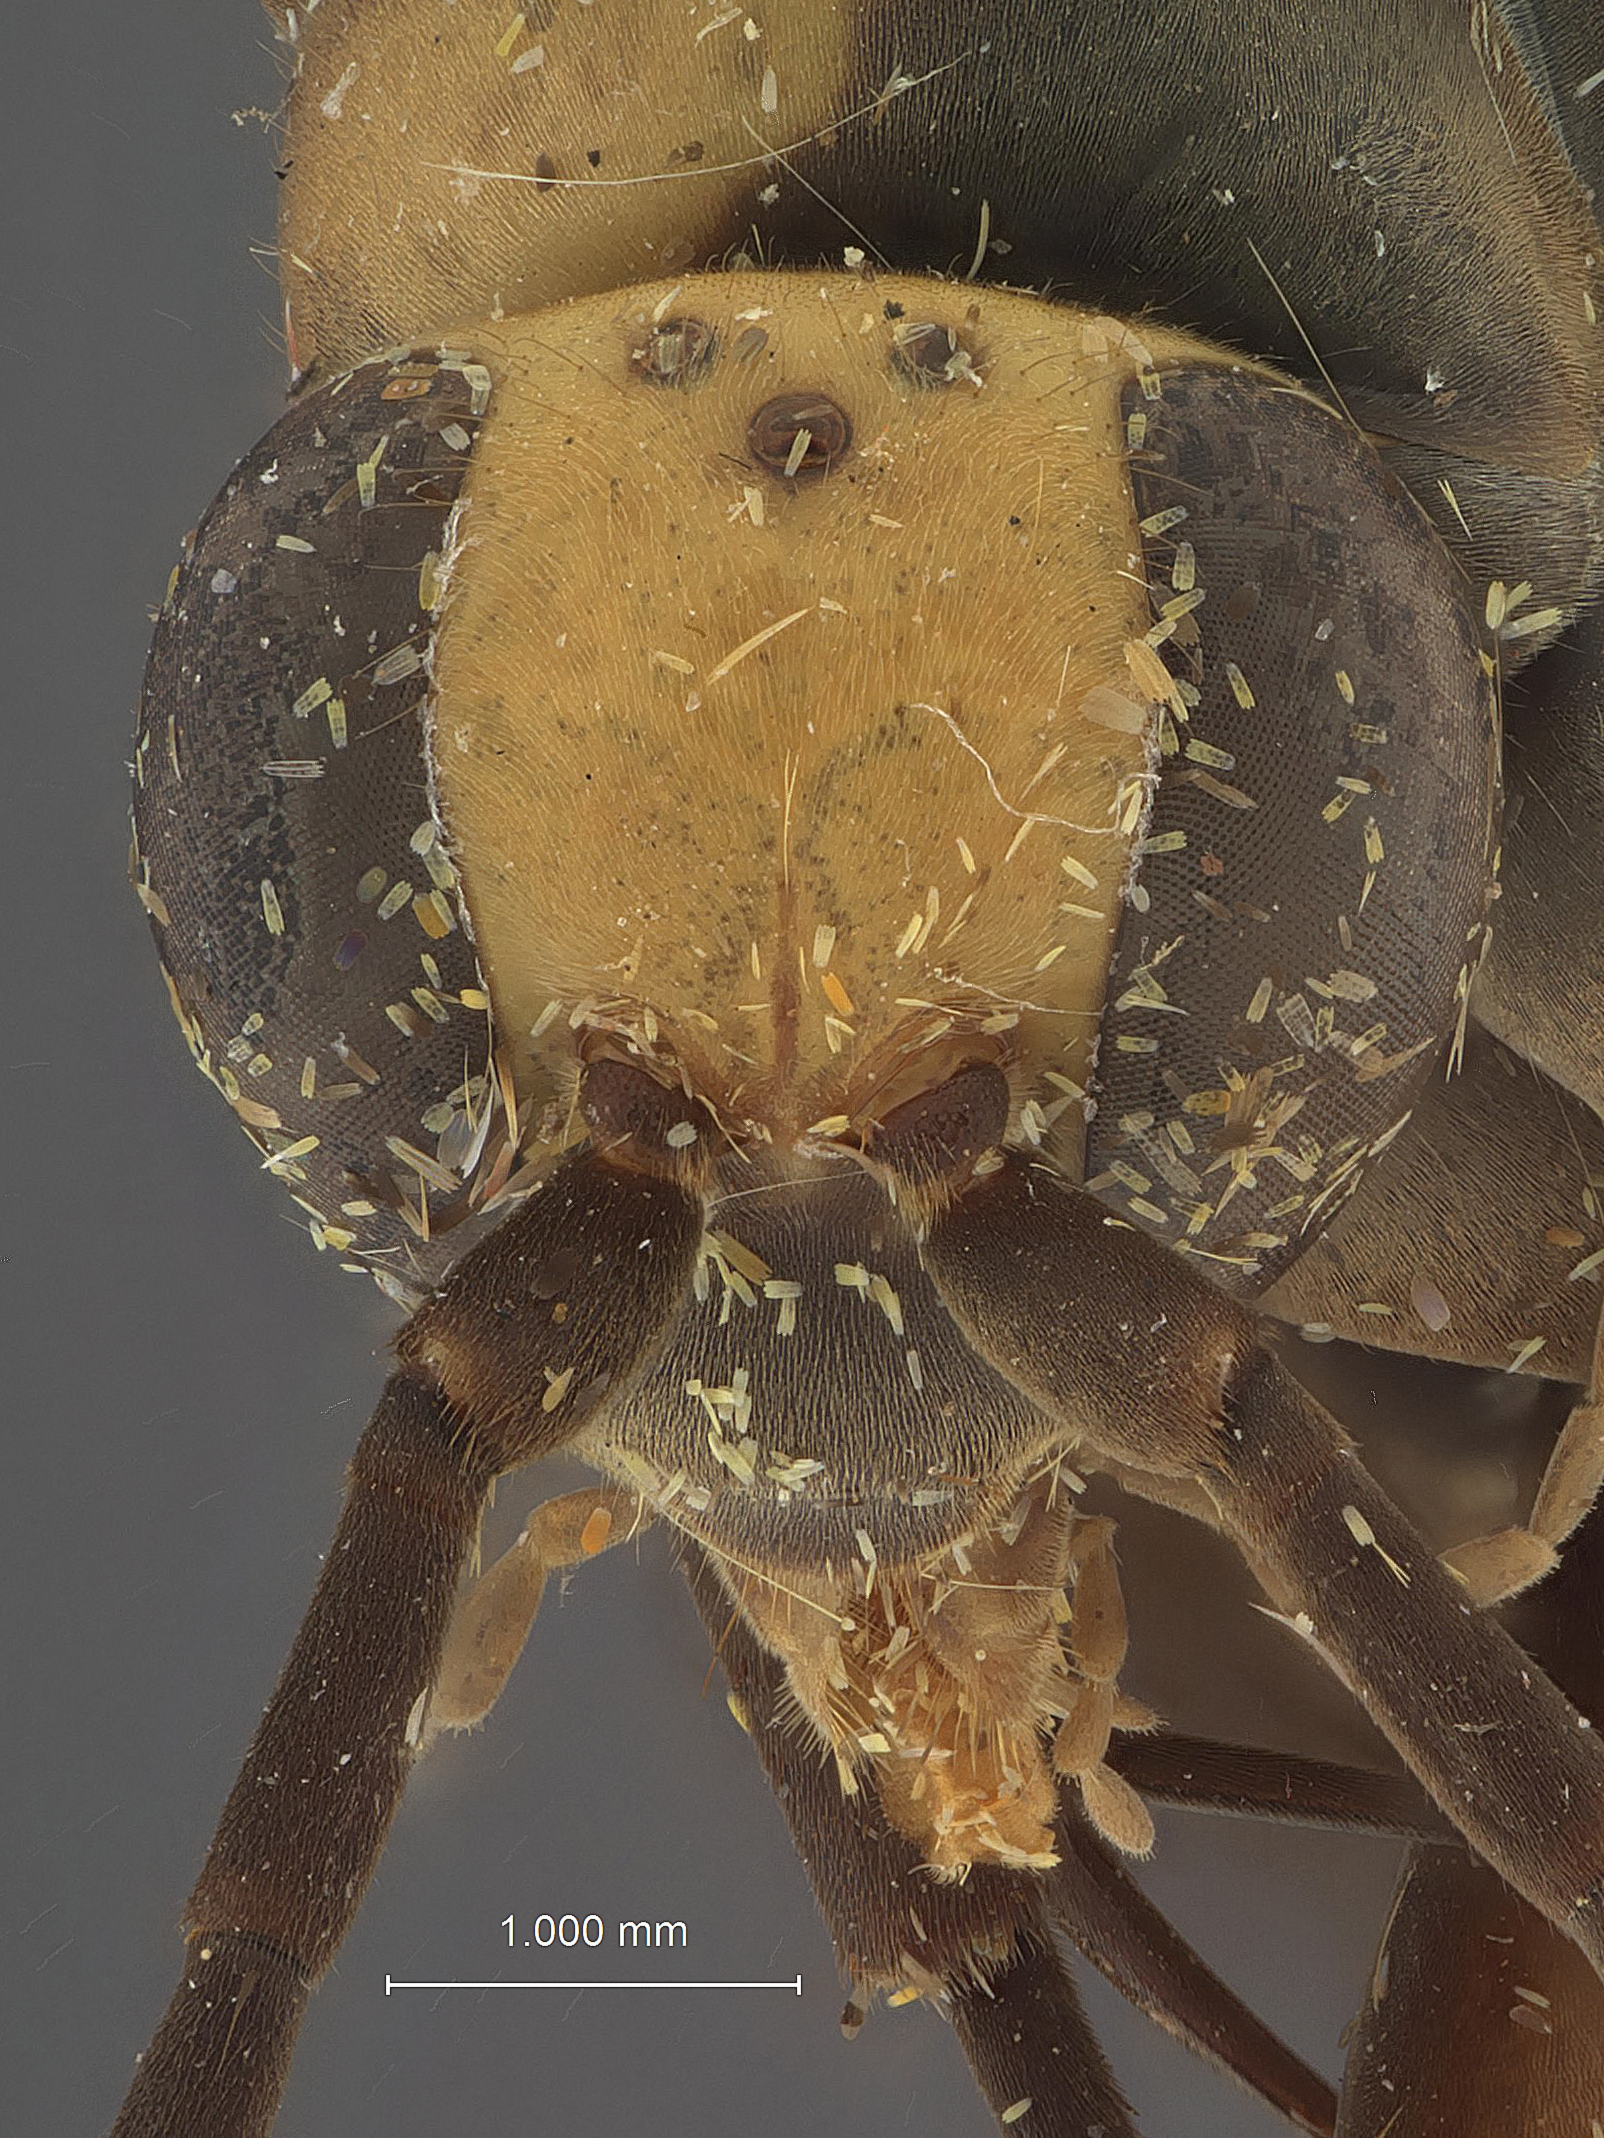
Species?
Sinotocyphus chinensis
